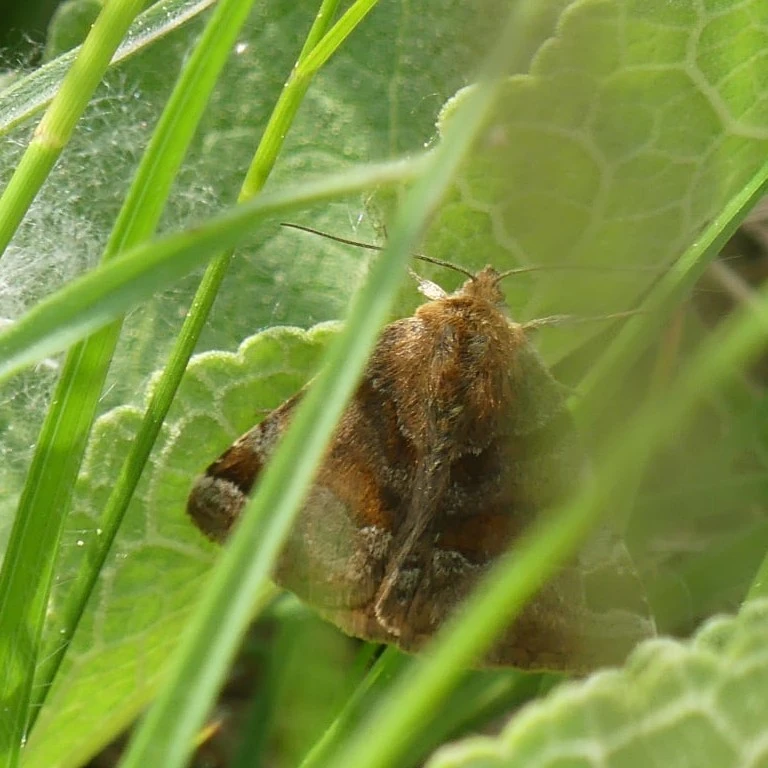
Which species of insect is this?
Euclidia glyphica
